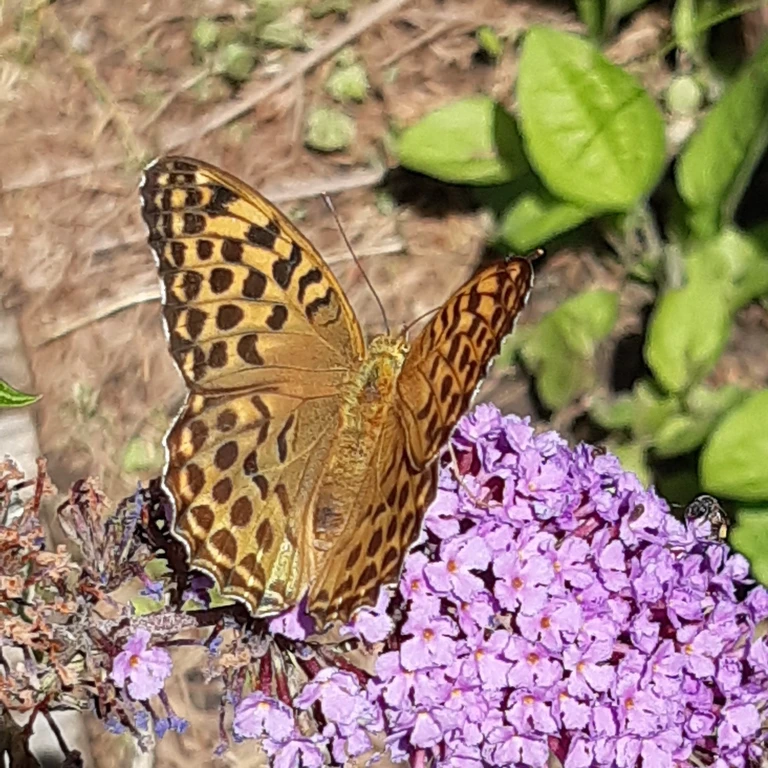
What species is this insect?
Argynnis paphia
